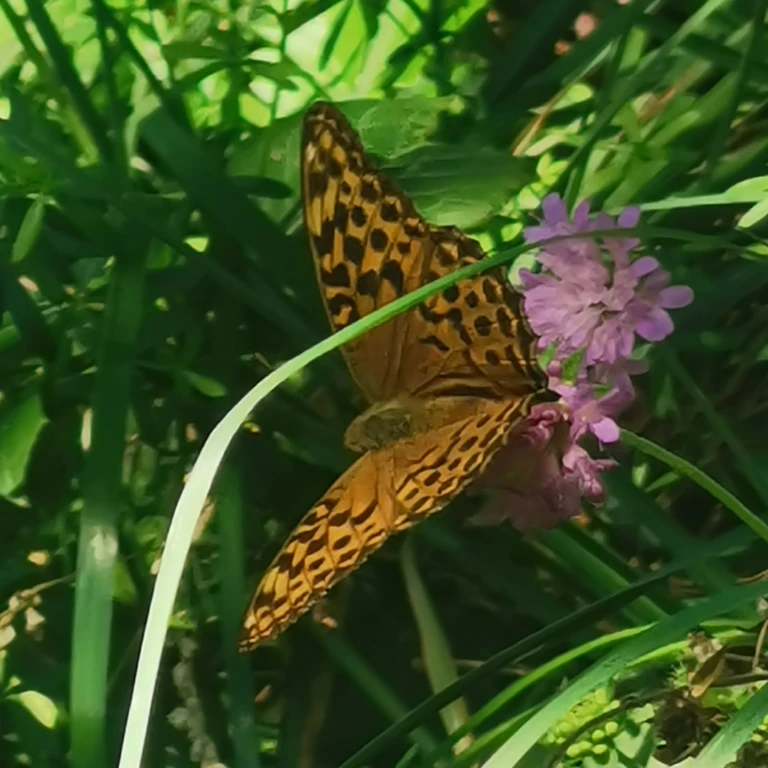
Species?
Argynnis paphia
